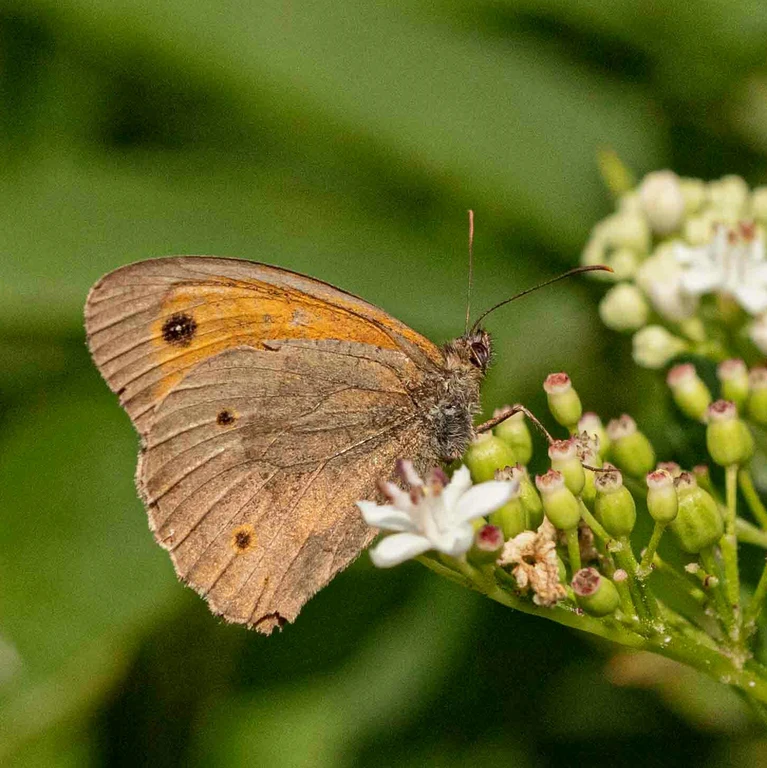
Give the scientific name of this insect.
Maniola jurtina
